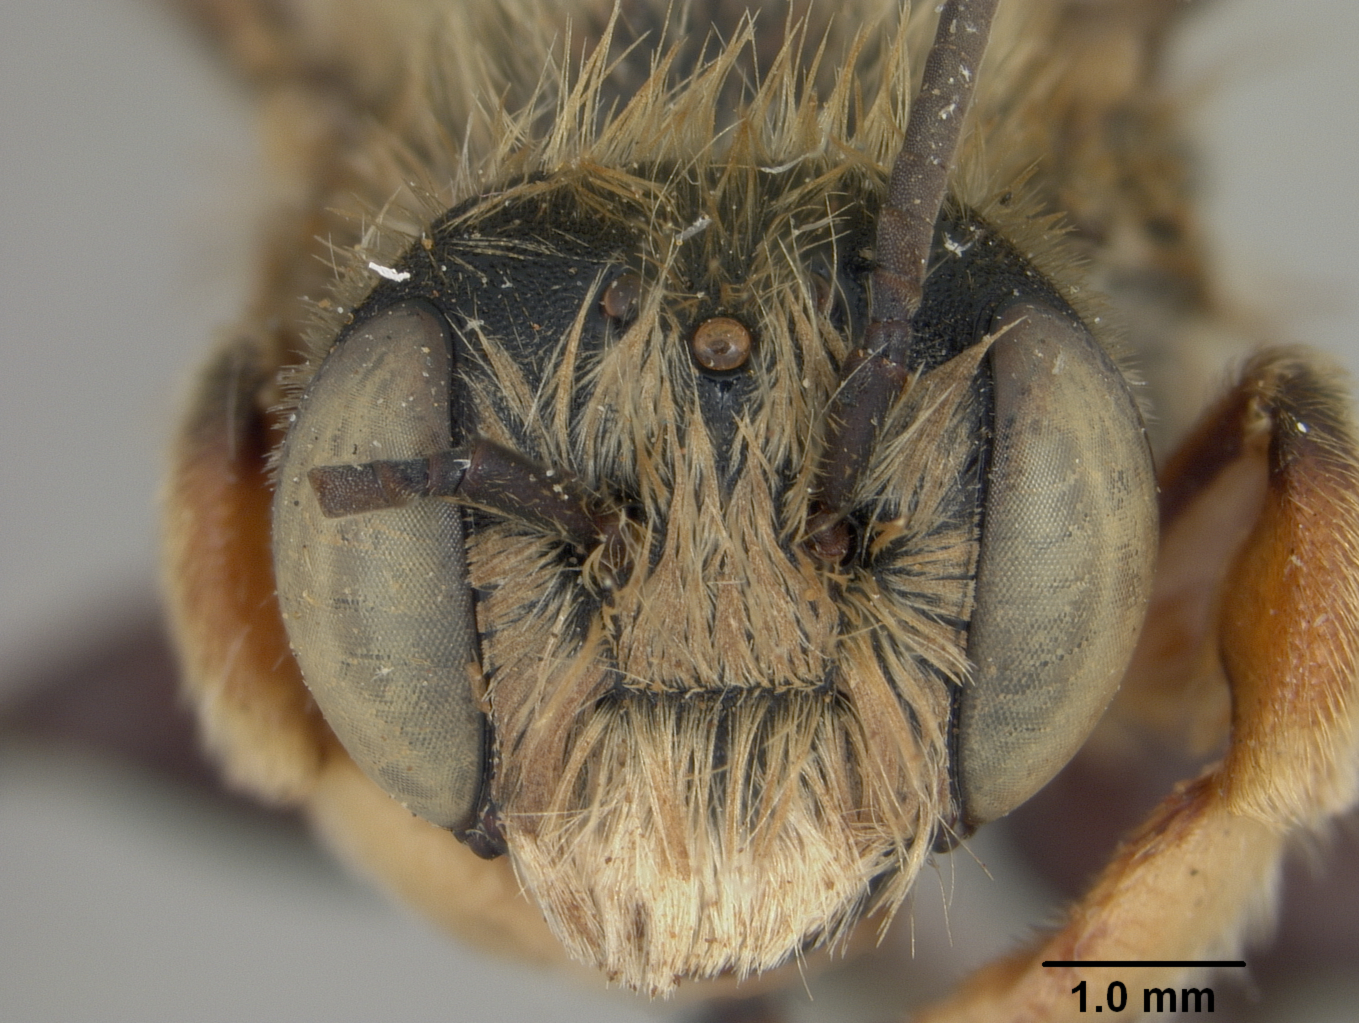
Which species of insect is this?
Megachile cochisiana
